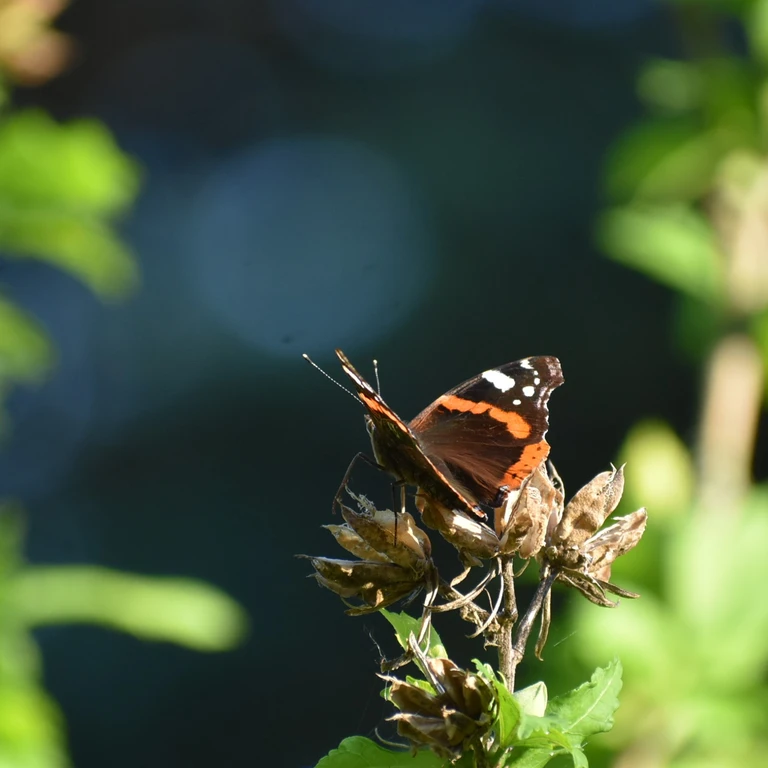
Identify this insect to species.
Vanessa atalanta
